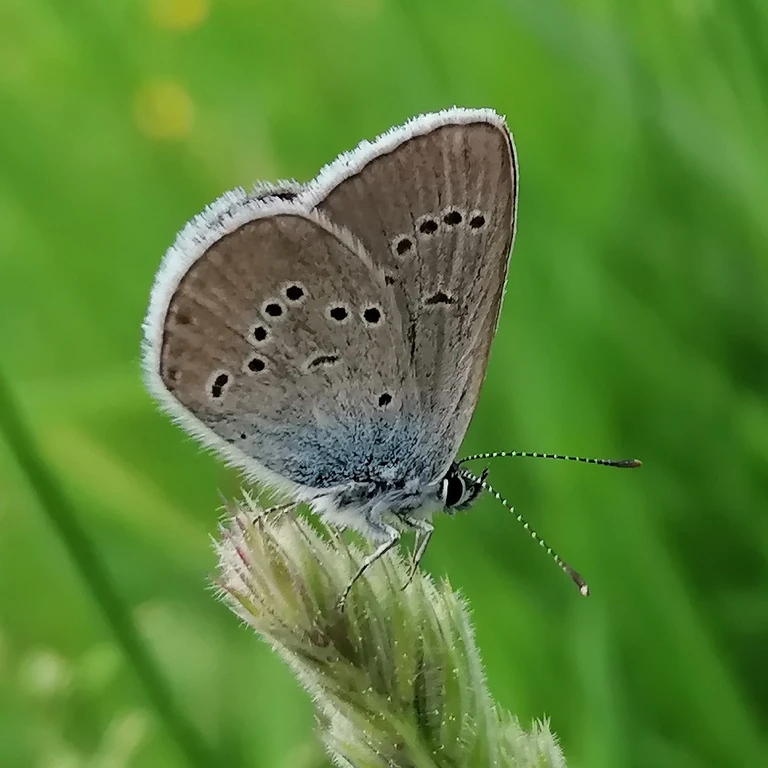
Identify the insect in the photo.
Cyaniris semiargus
